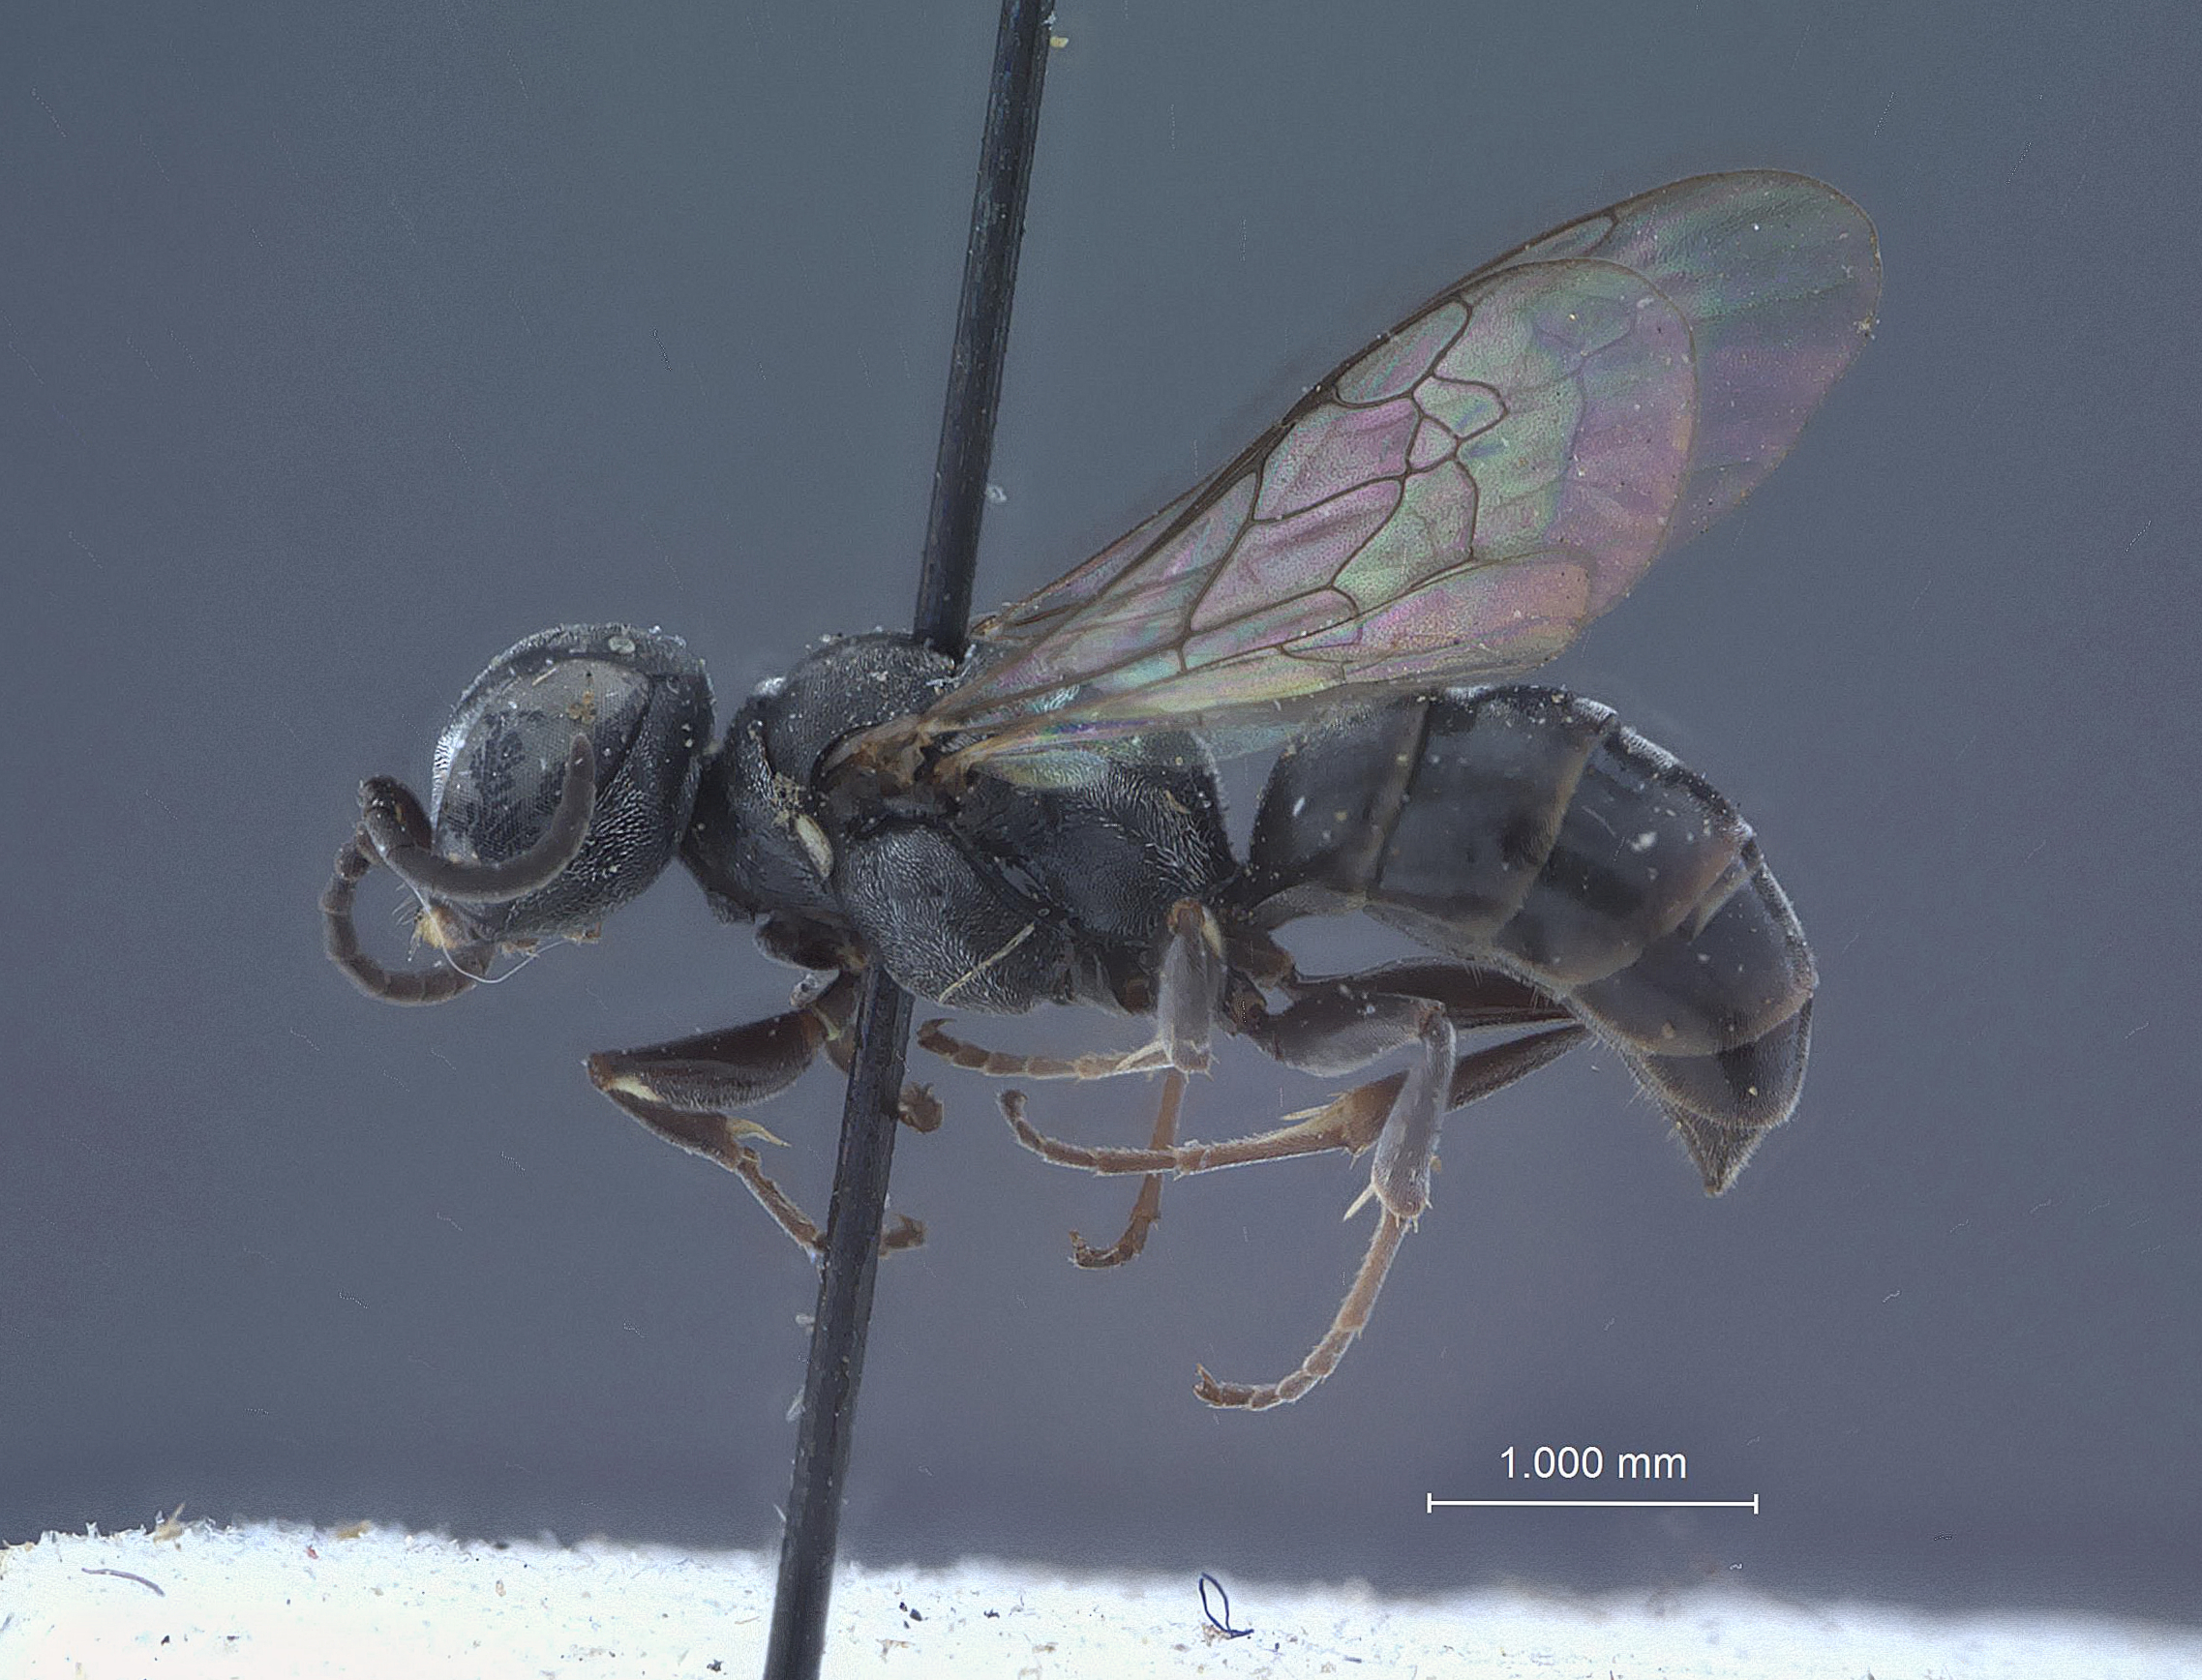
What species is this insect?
Niteliopsis sayi
